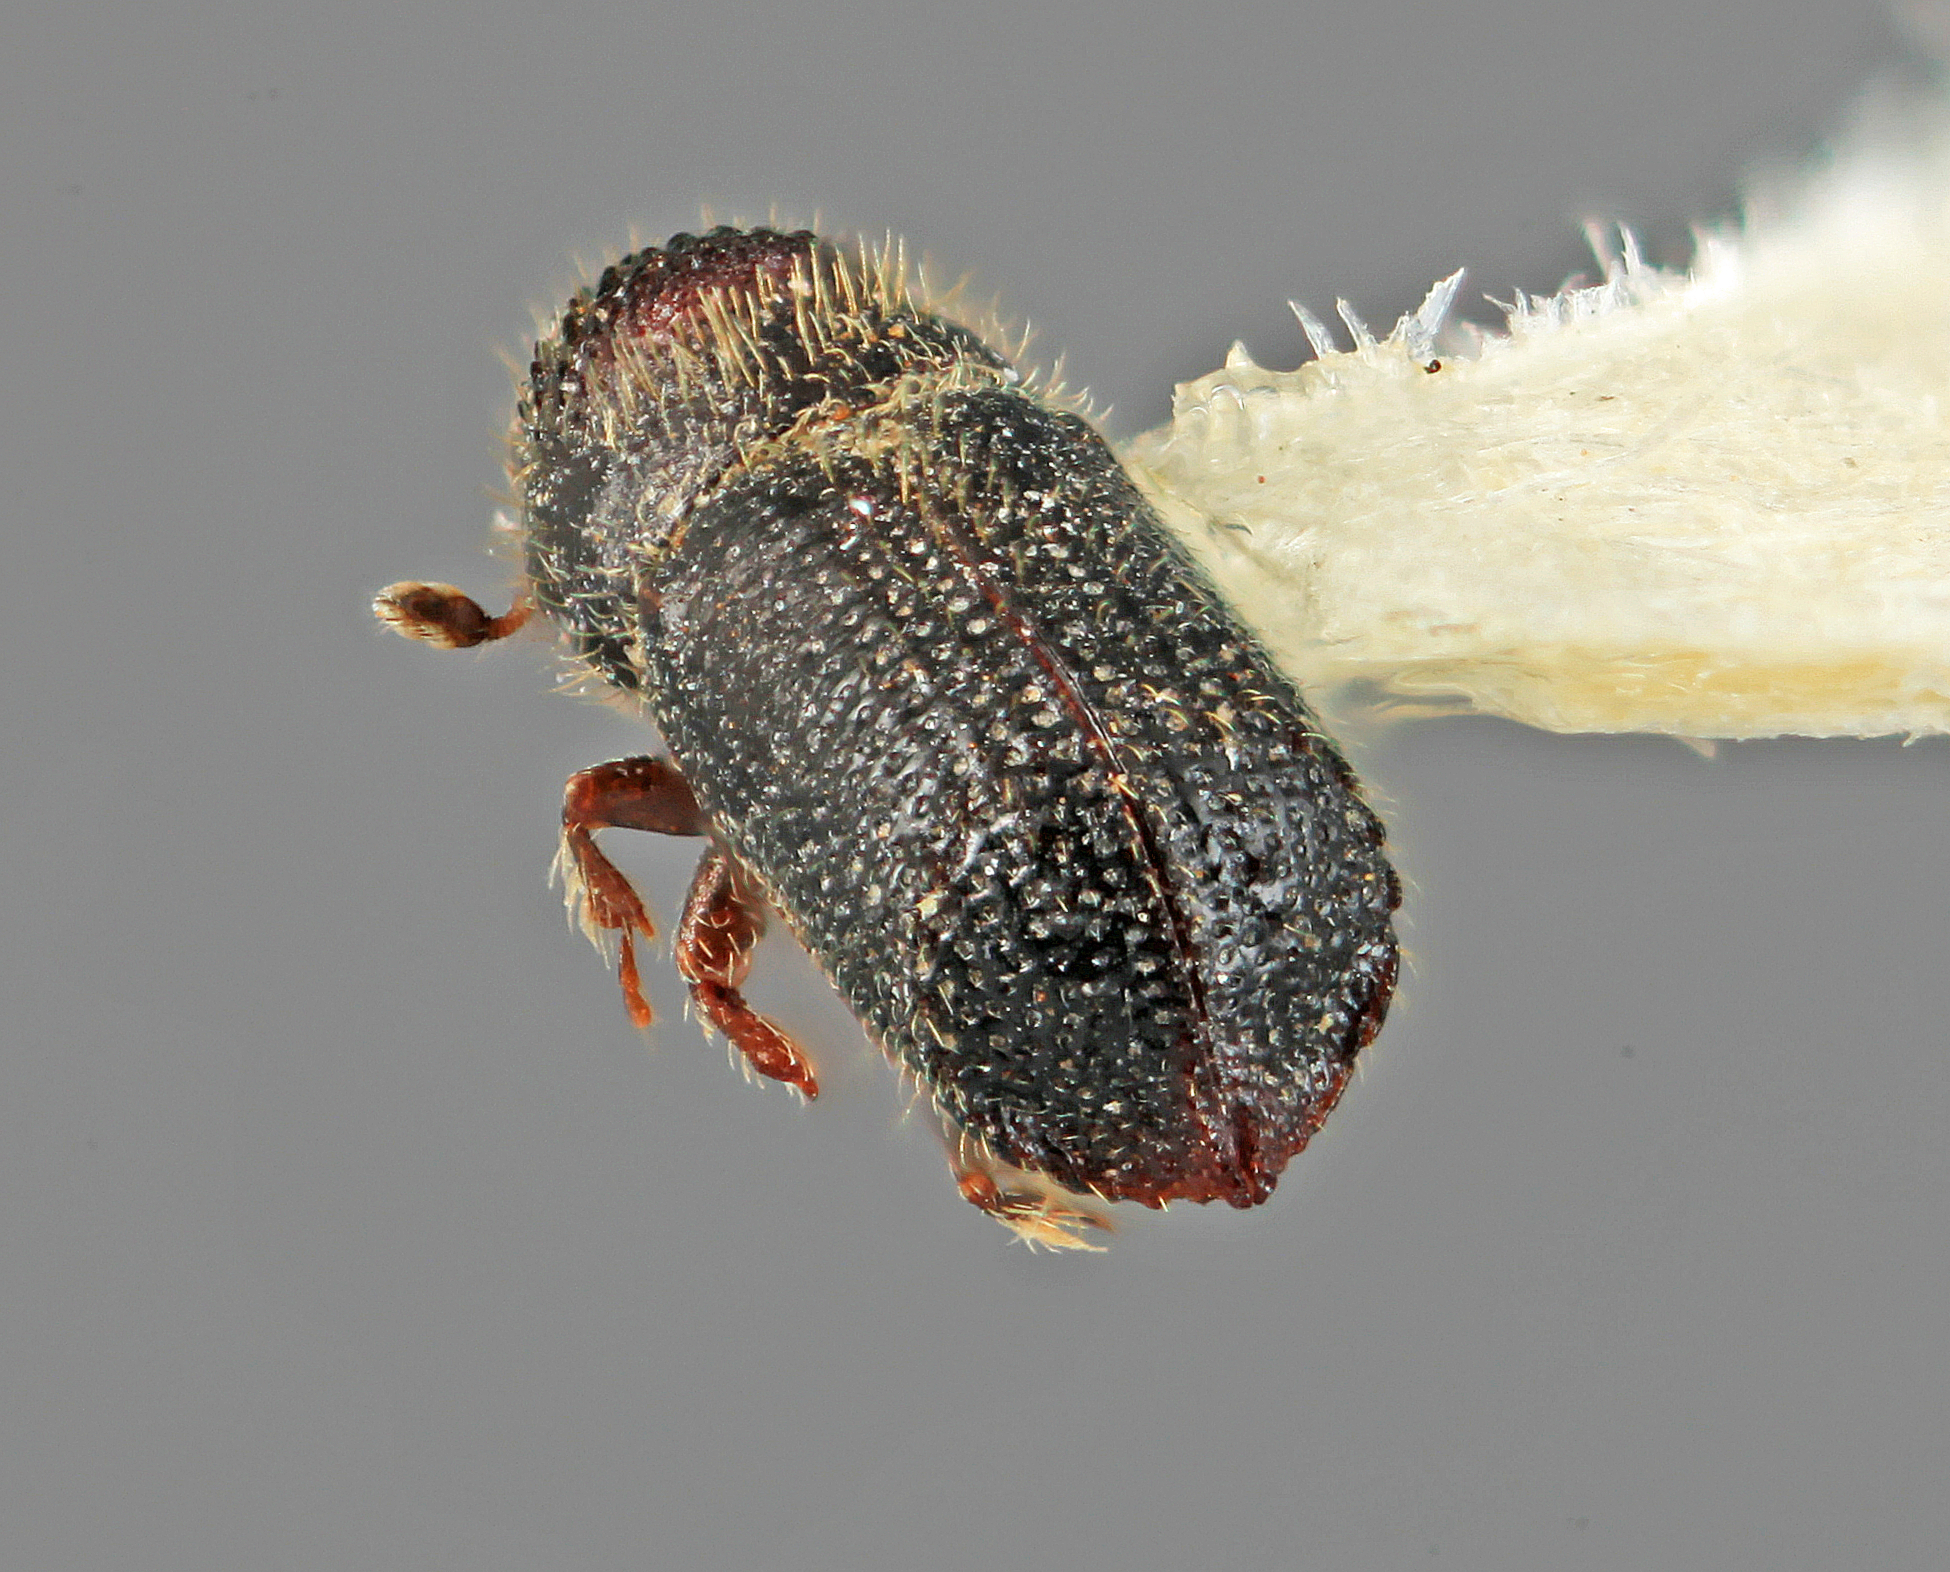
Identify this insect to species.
Phloeocleptus ardis
